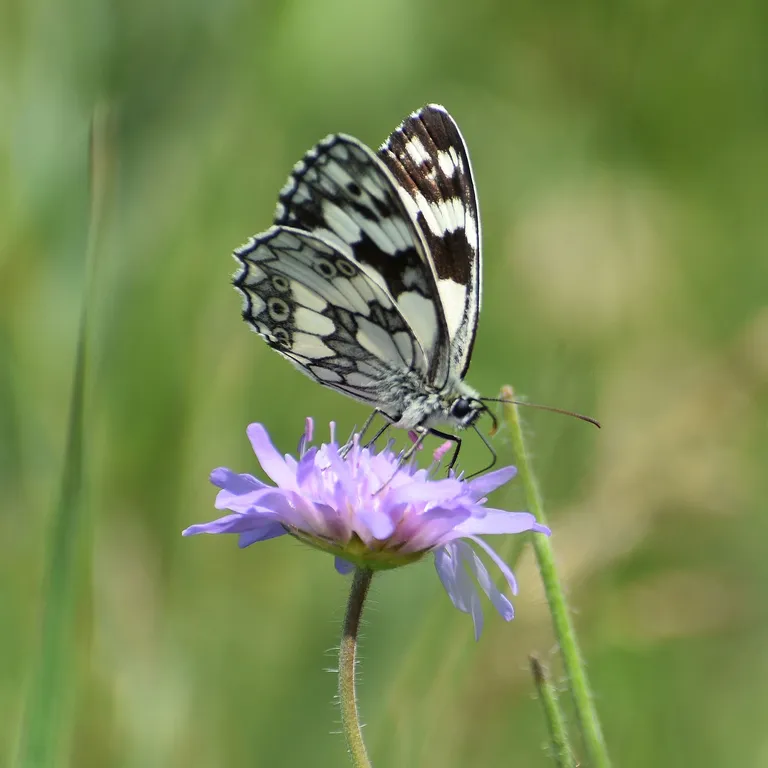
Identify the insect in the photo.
Melanargia galathea
